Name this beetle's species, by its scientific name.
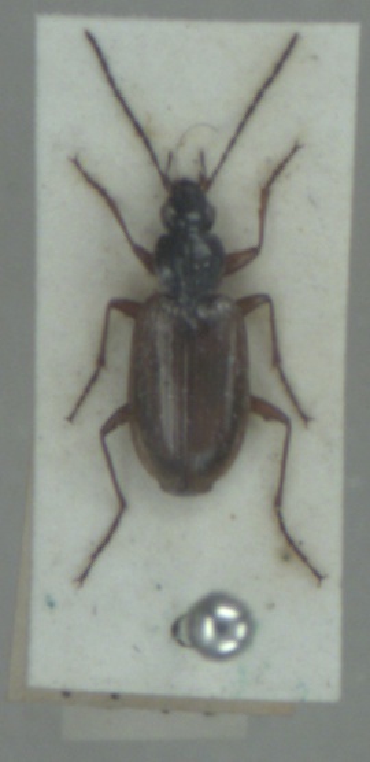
Agonum piceum
